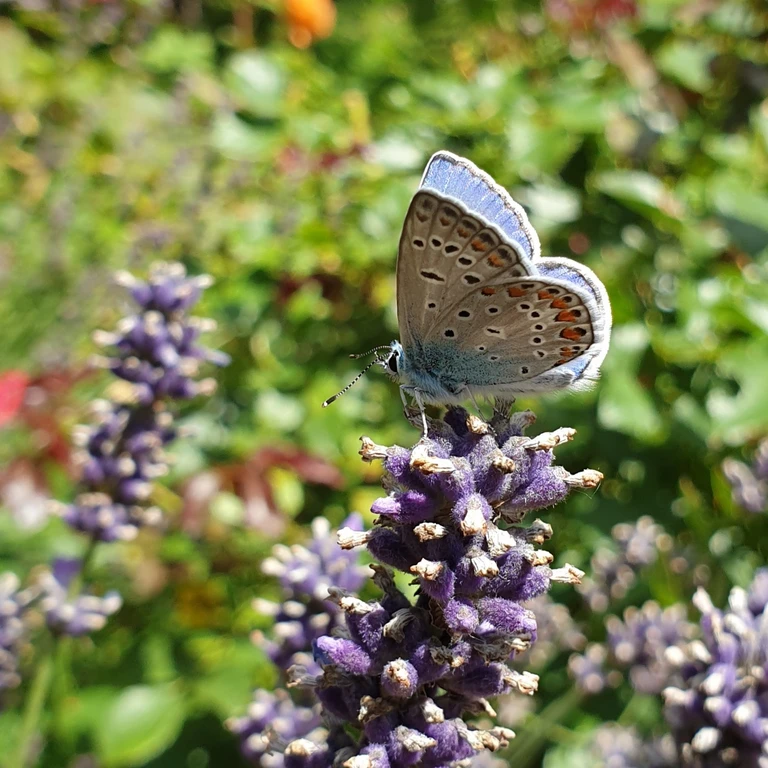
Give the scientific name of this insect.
Polyommatus icarus
